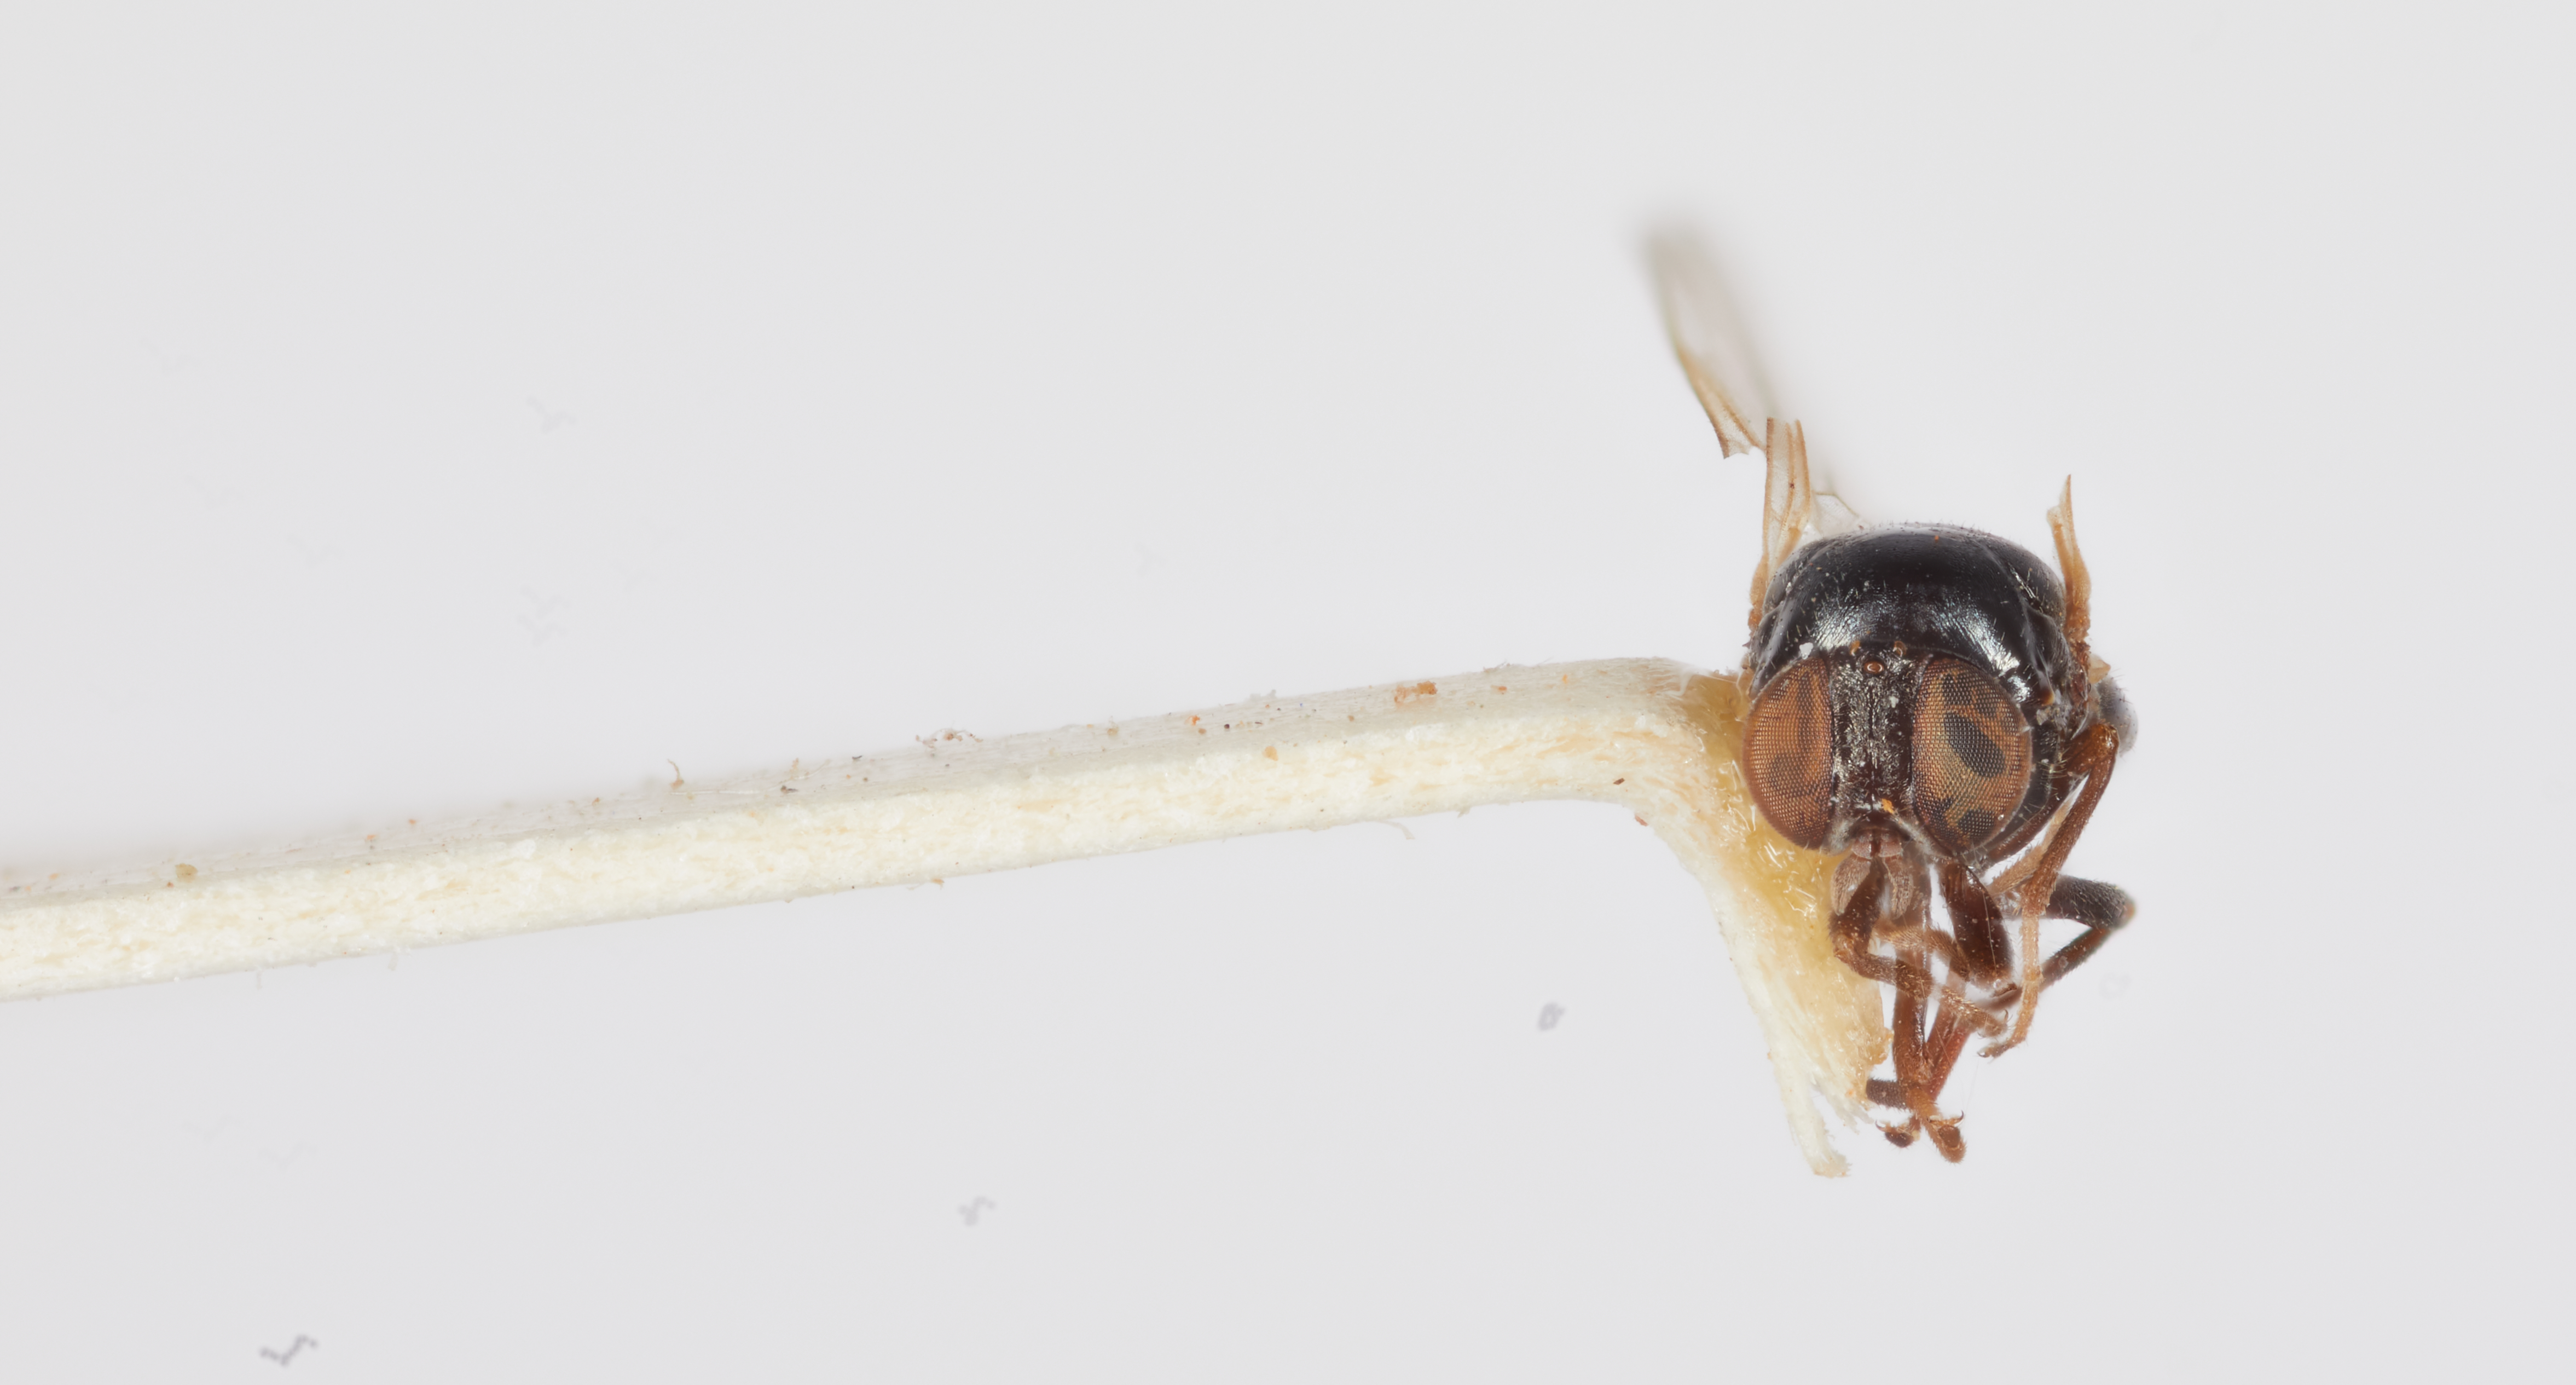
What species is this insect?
Scenopinus kelseyi
